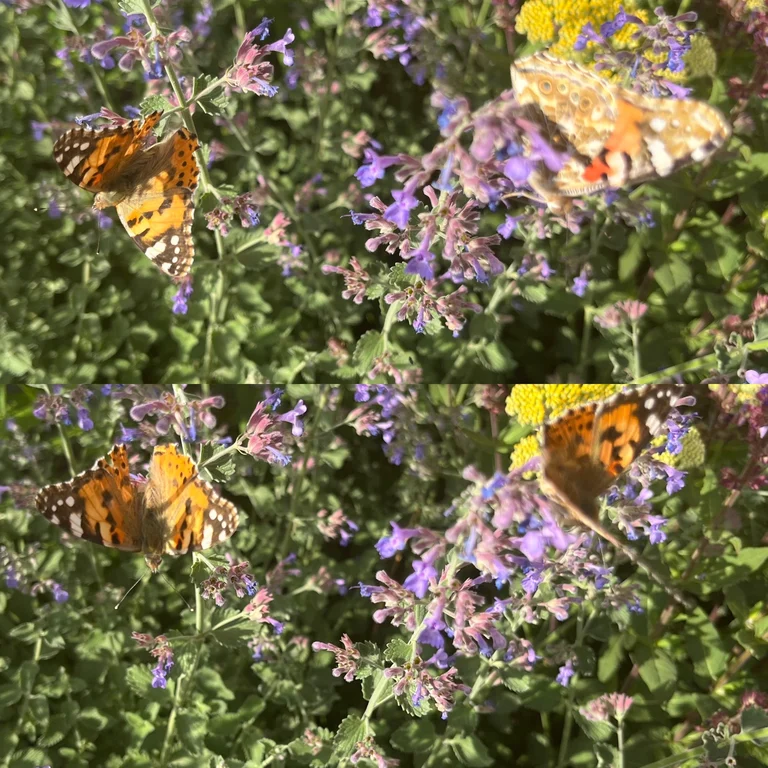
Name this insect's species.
Vanessa cardui
